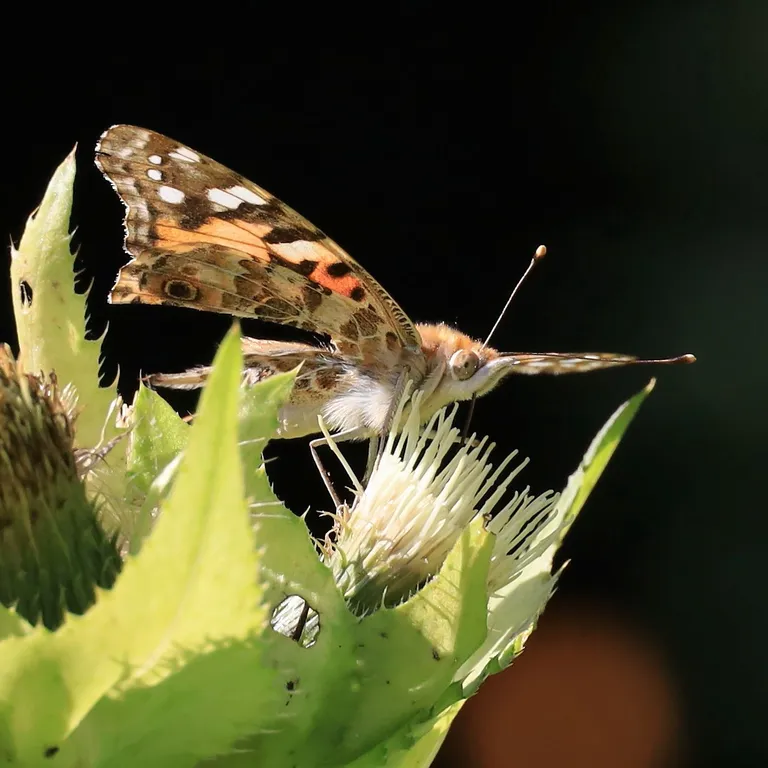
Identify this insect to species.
Vanessa cardui
